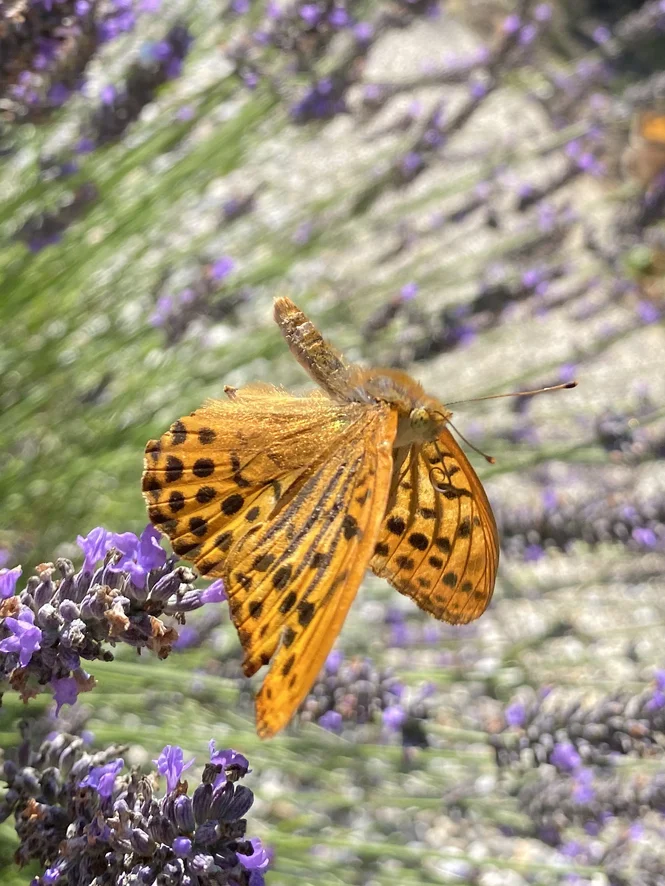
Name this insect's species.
Argynnis paphia
